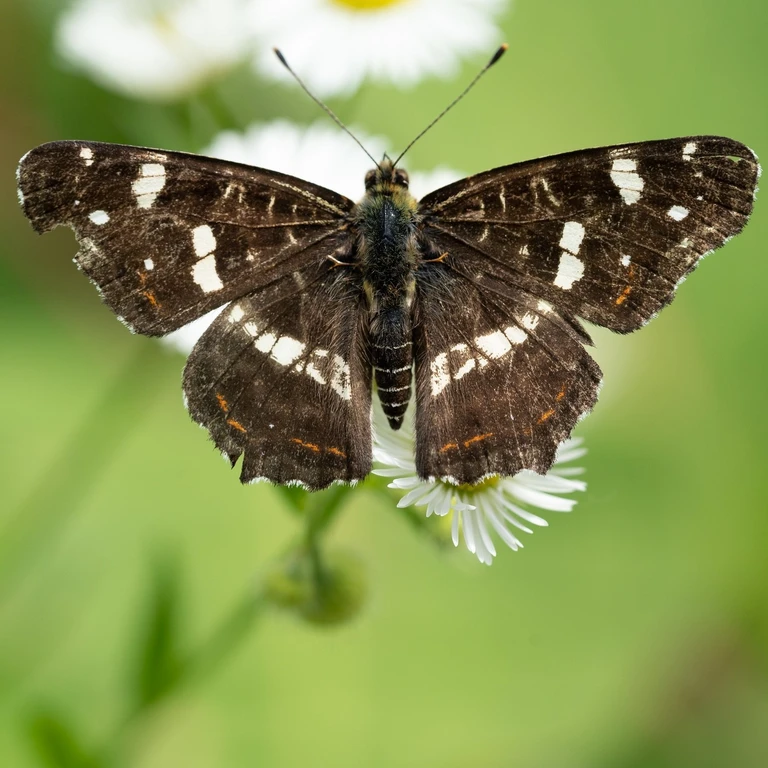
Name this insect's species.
Araschnia levana
